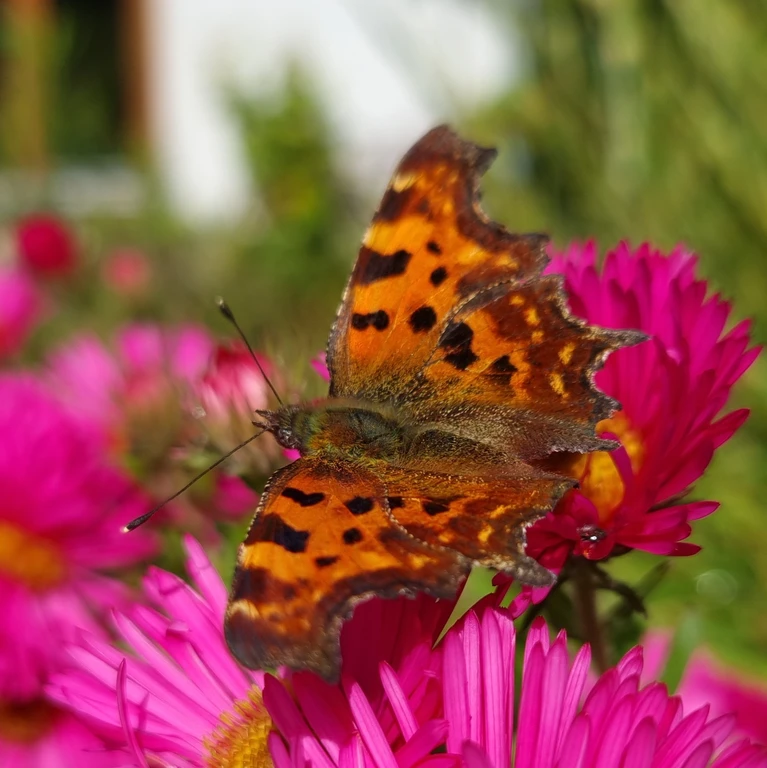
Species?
Polygonia c-album
